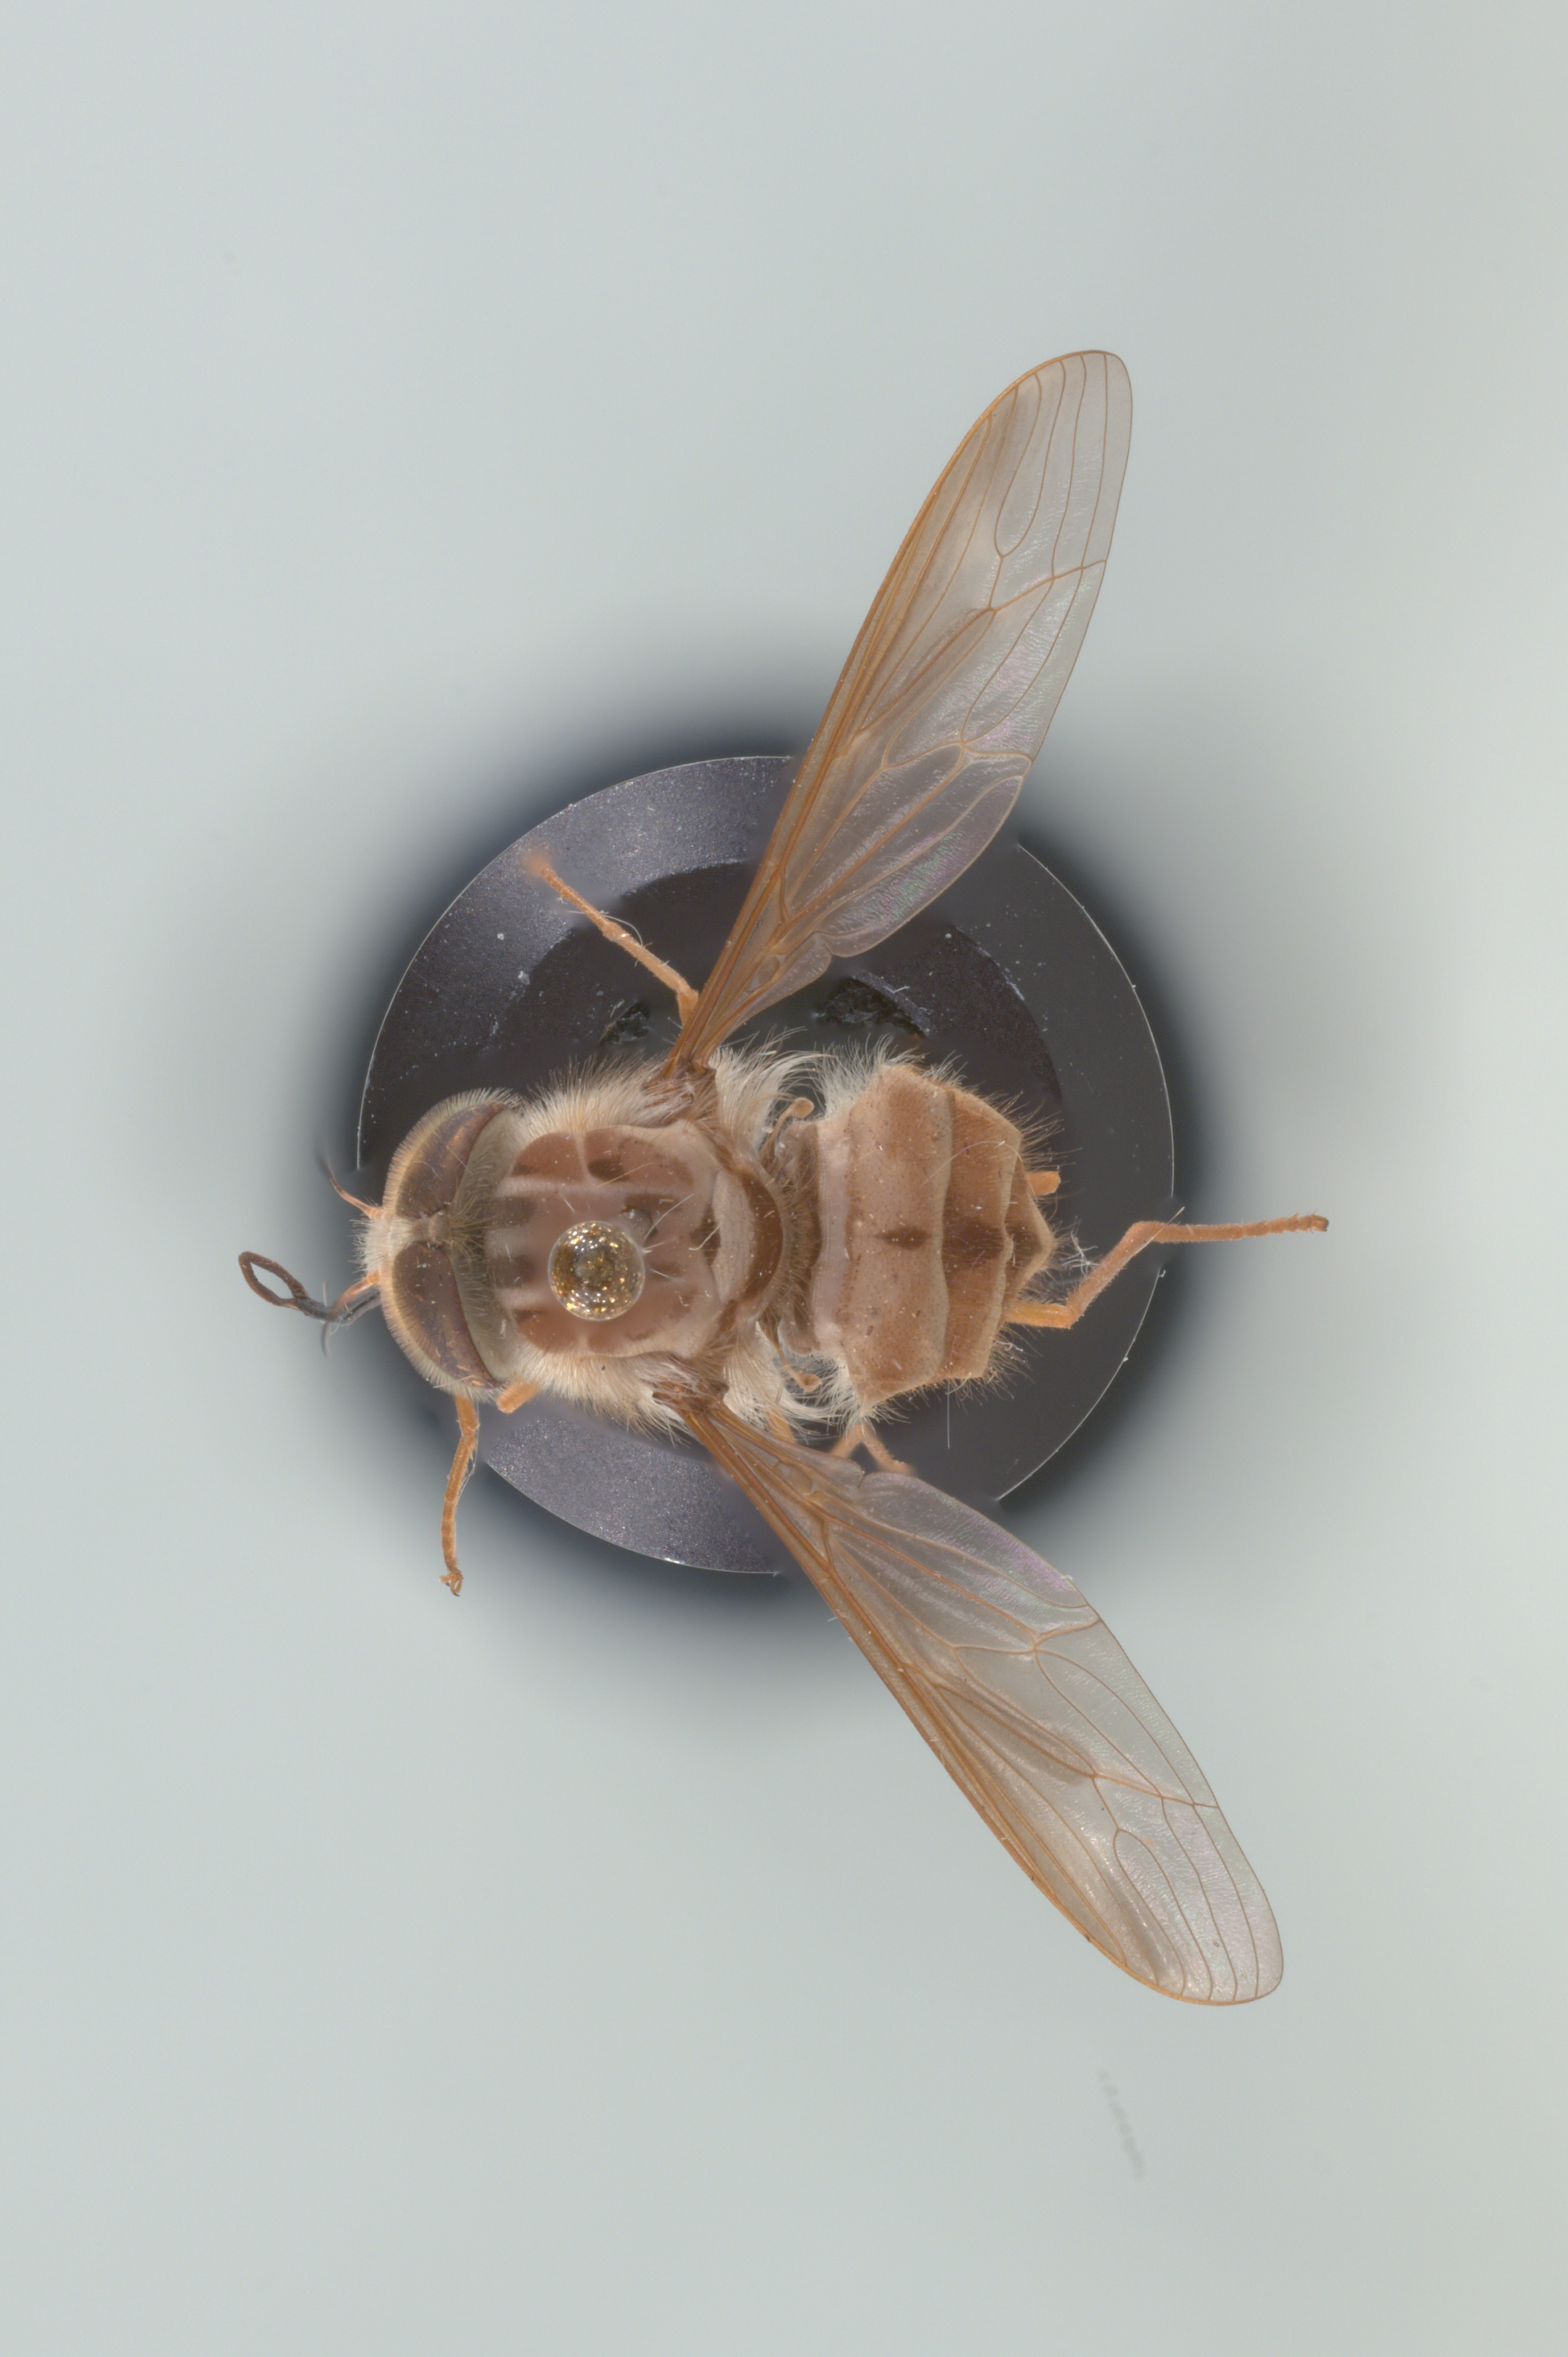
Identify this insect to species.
Hirmoneura nubipennis (also Trichophthalma nubipennis)
